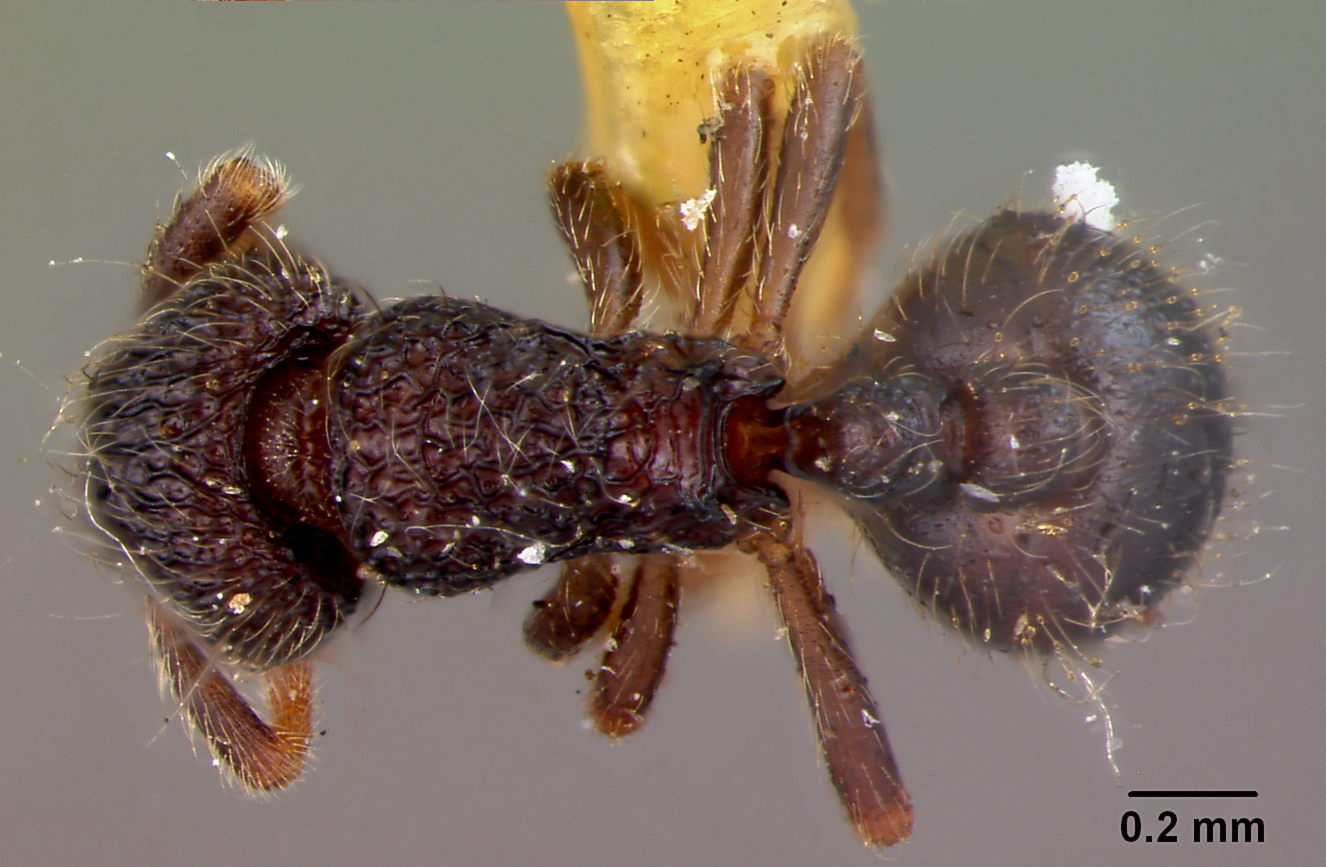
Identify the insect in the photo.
Apsychomyrmex myops
